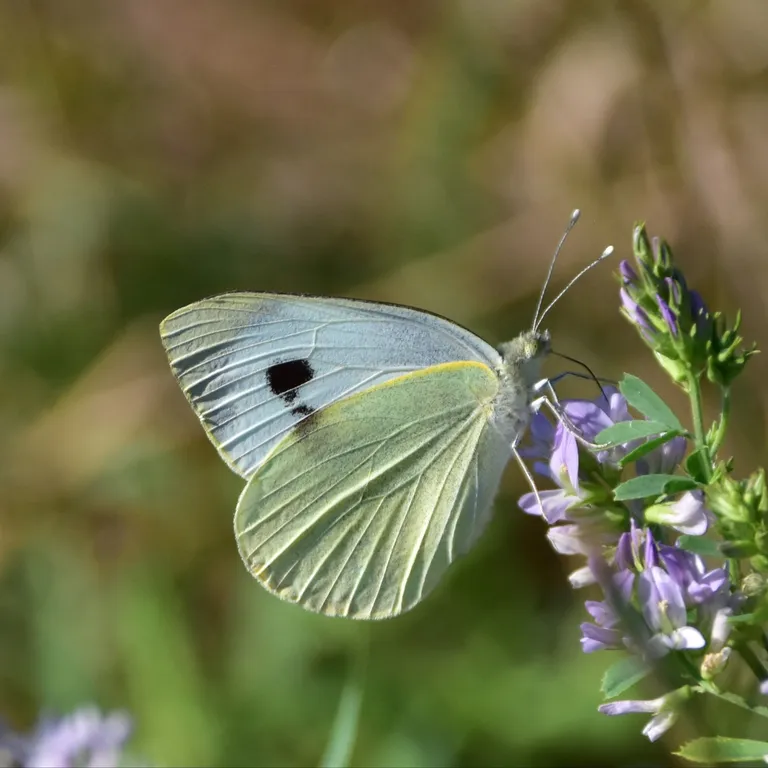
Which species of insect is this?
Pieris brassicae
